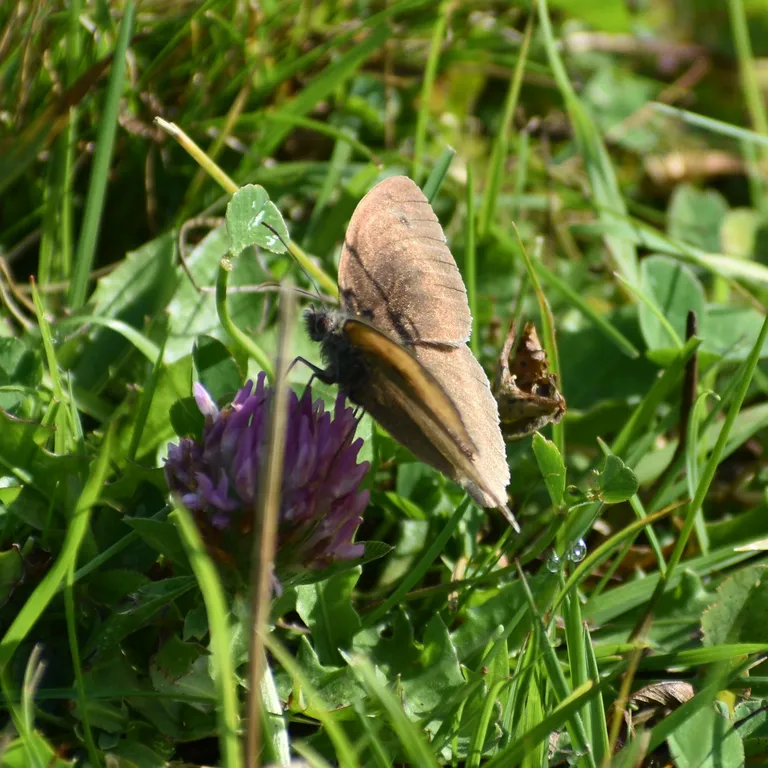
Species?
Maniola jurtina
